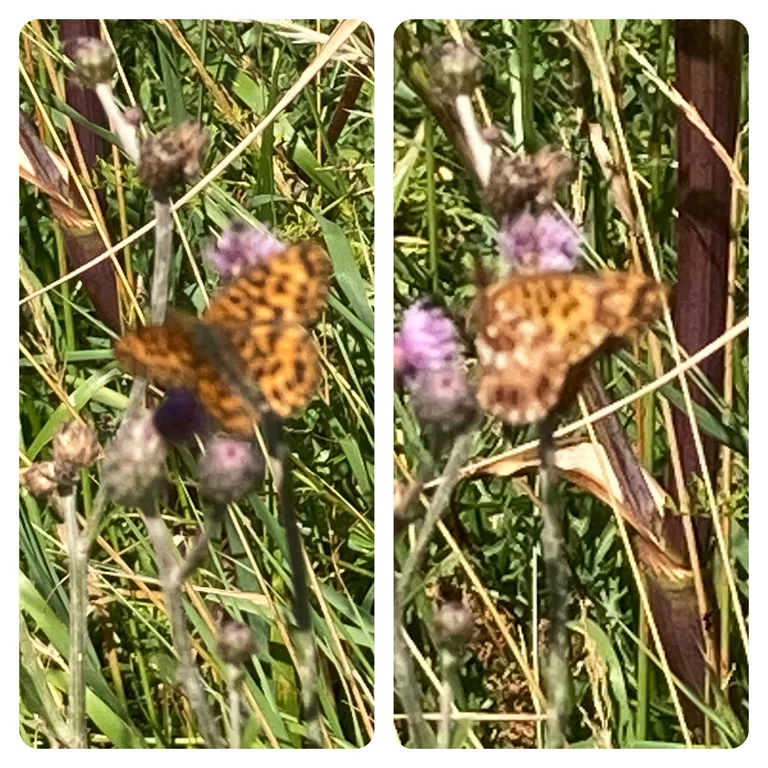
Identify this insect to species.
Boloria dia
